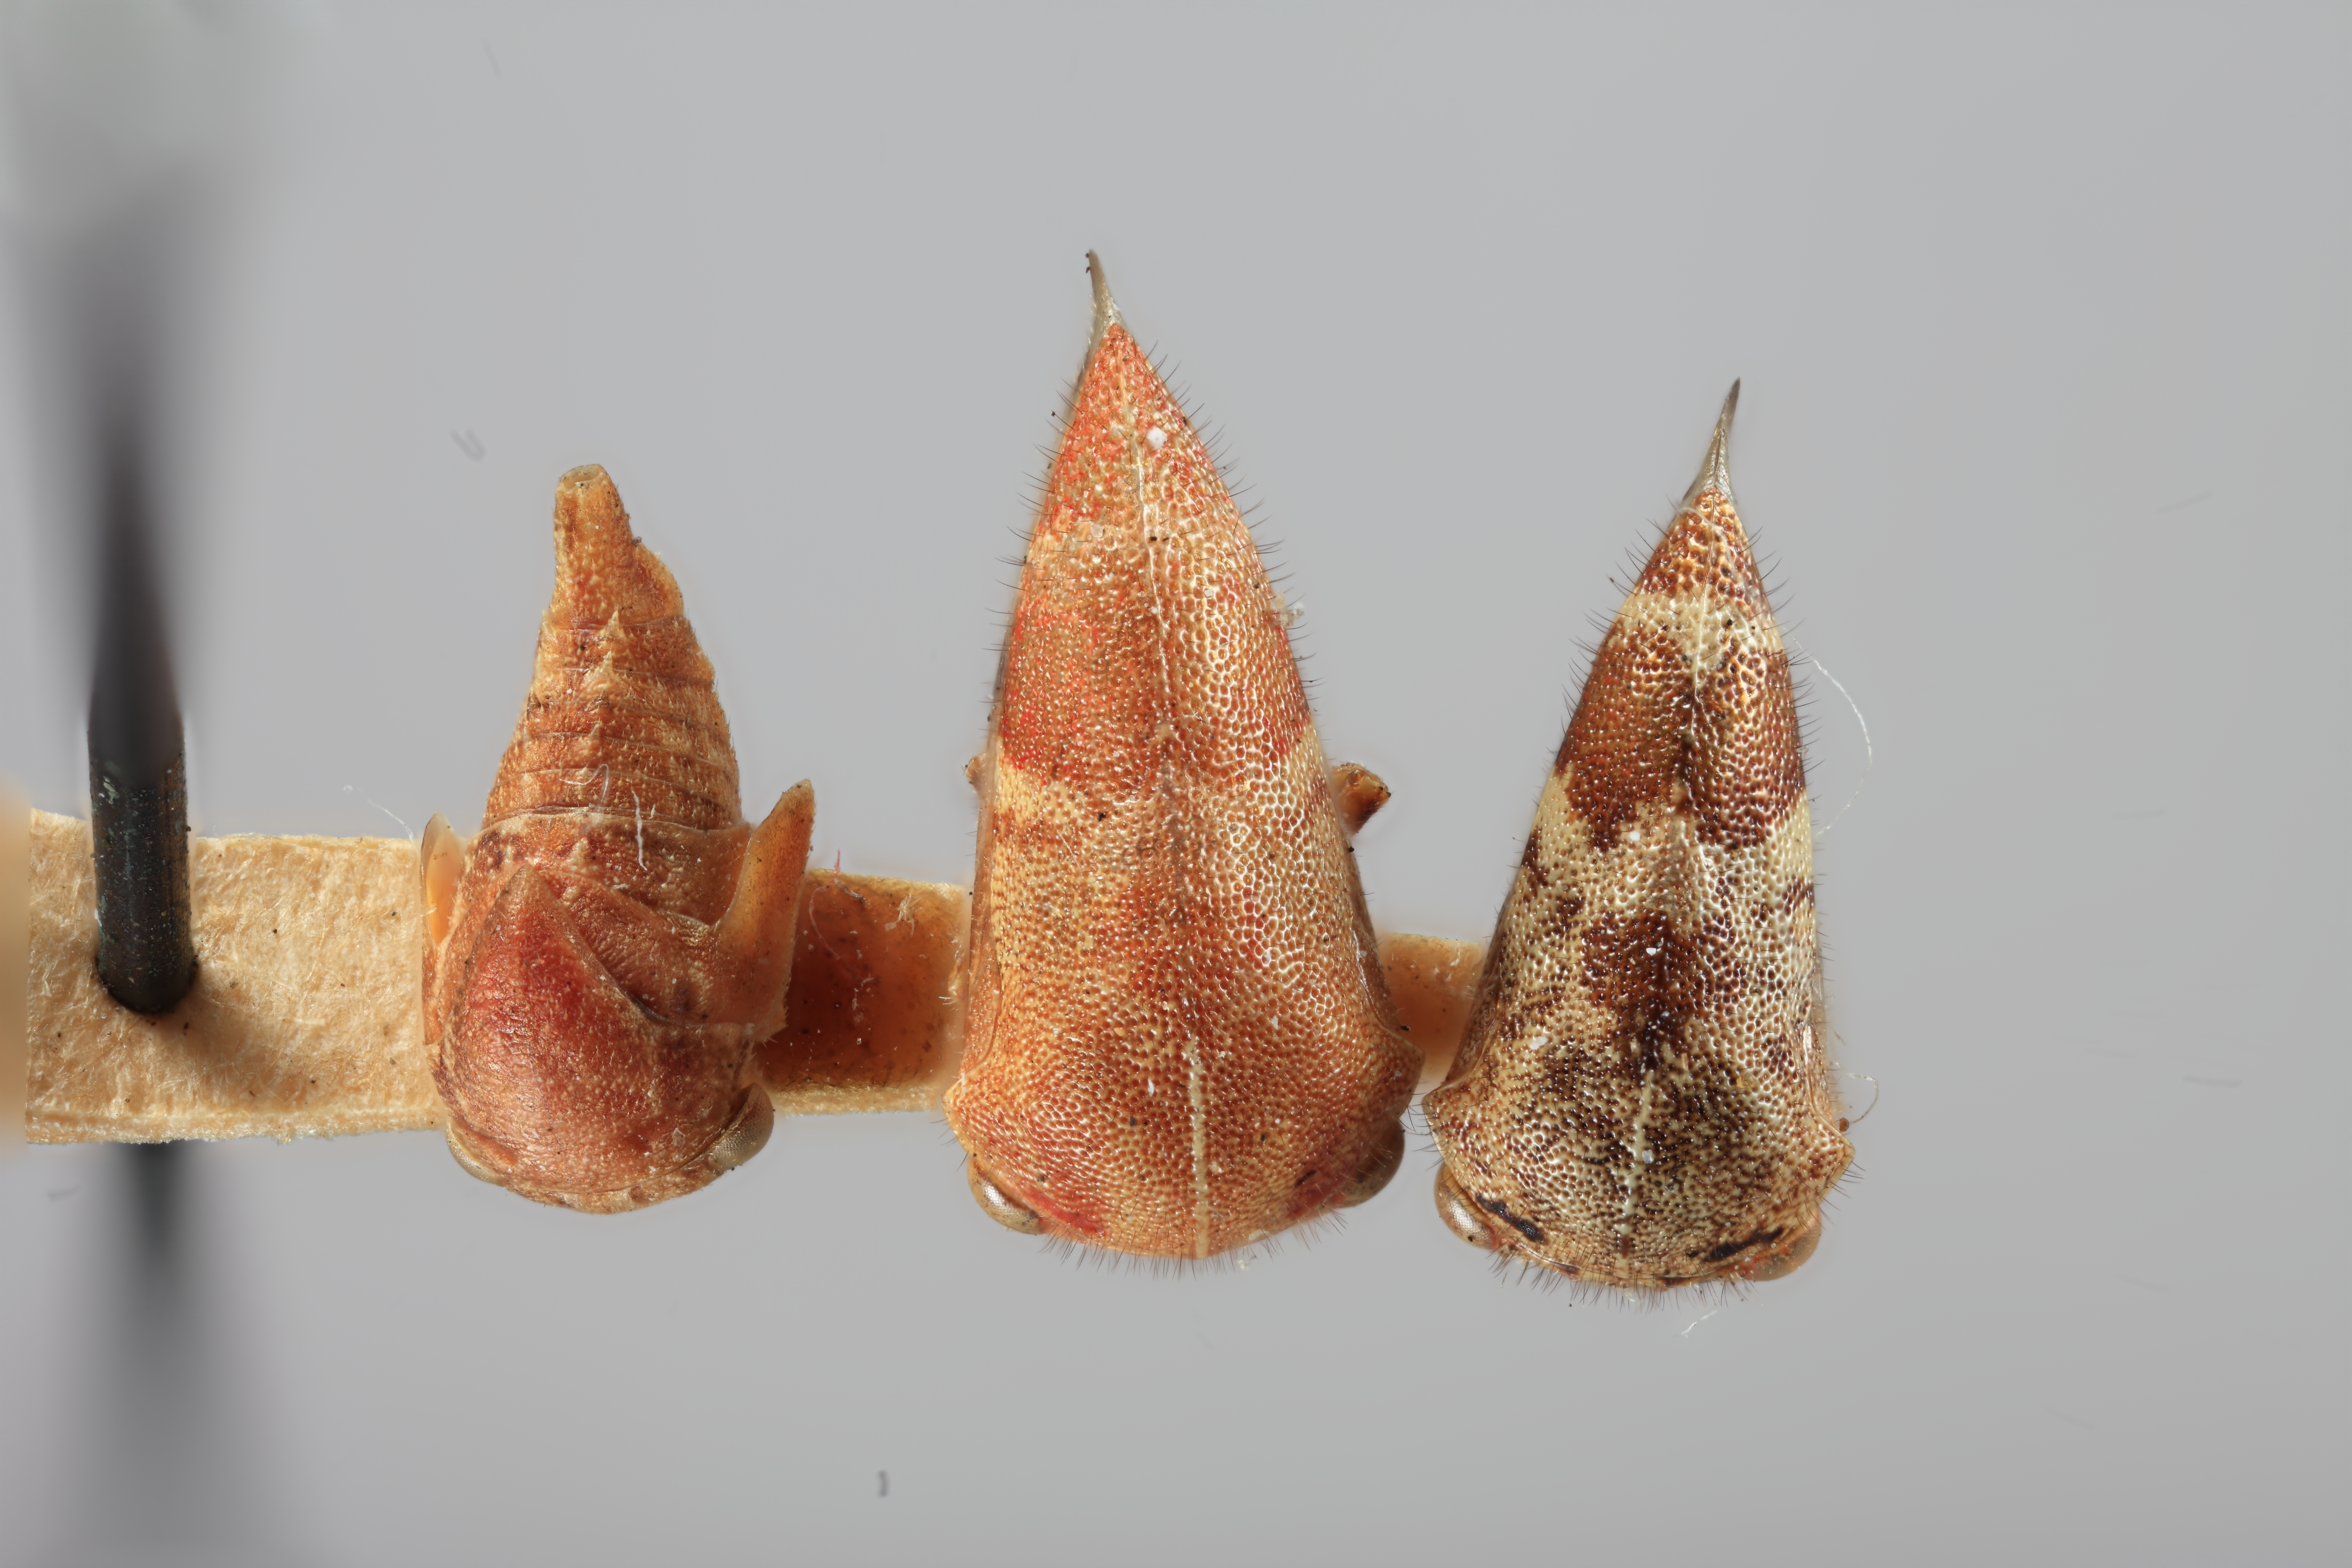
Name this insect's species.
Ophiderma infantilis
